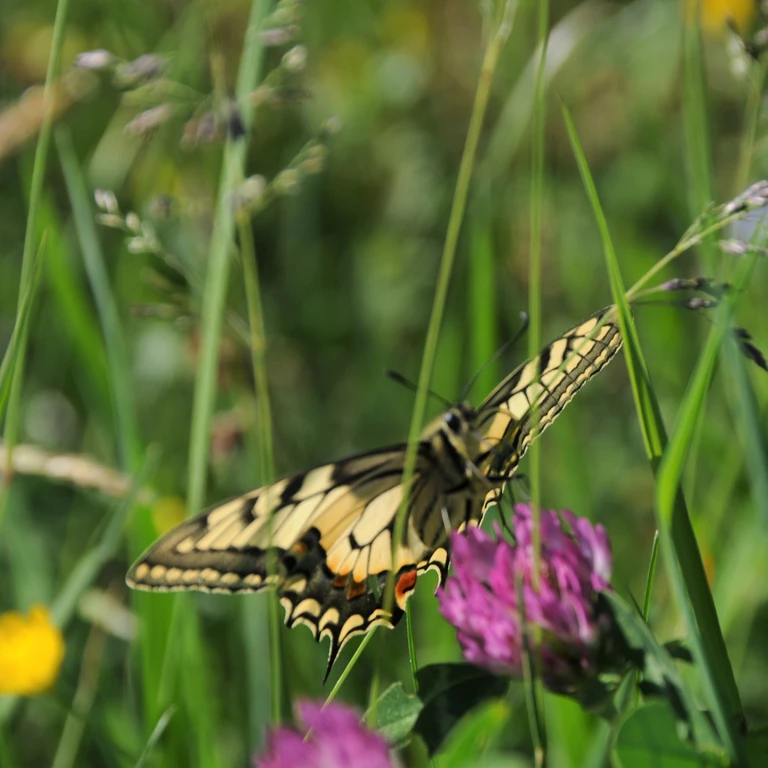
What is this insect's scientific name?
Papilio machaon
